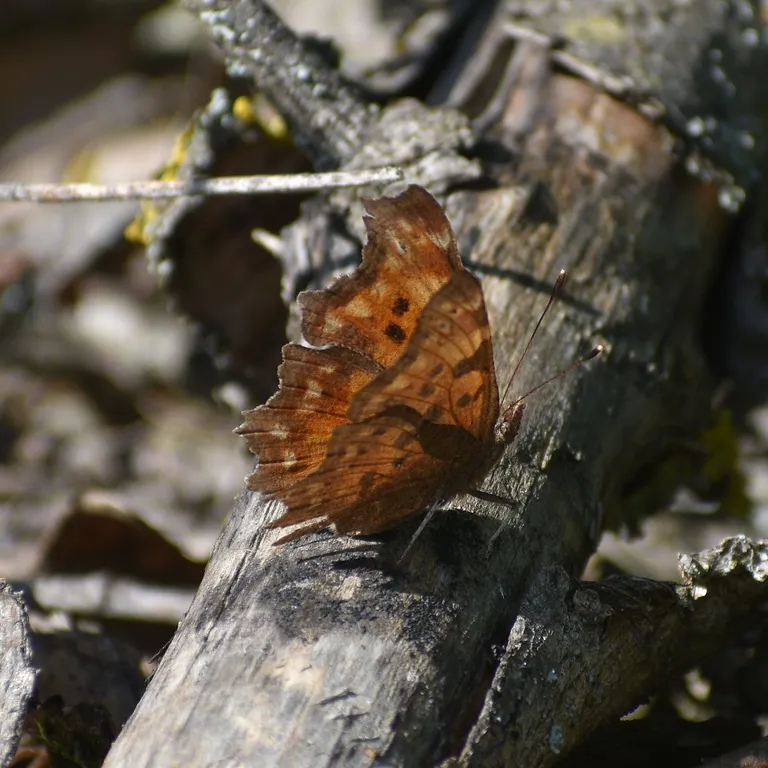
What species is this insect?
Polygonia c-album
